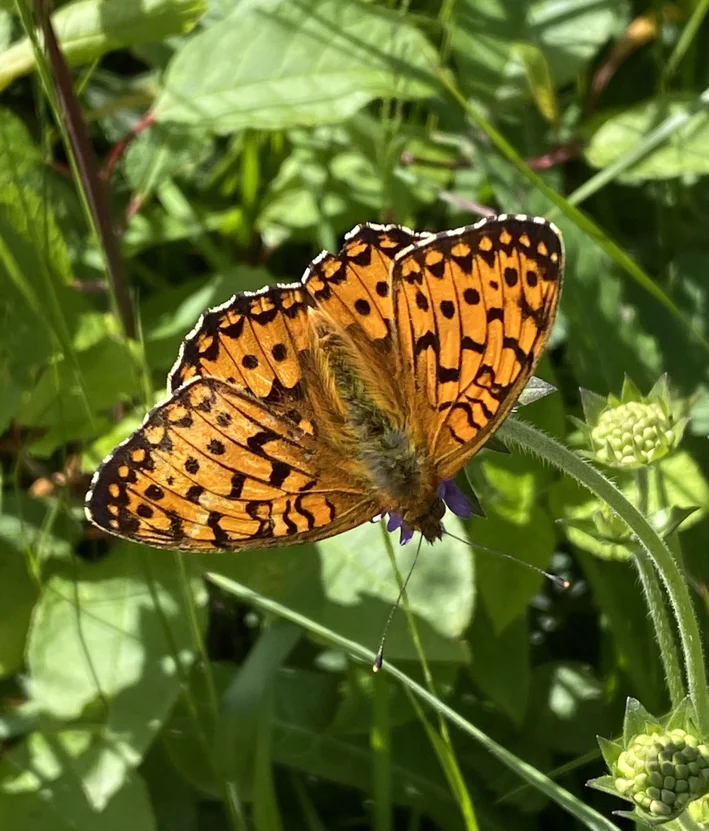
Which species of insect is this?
Speyeria aglaja
